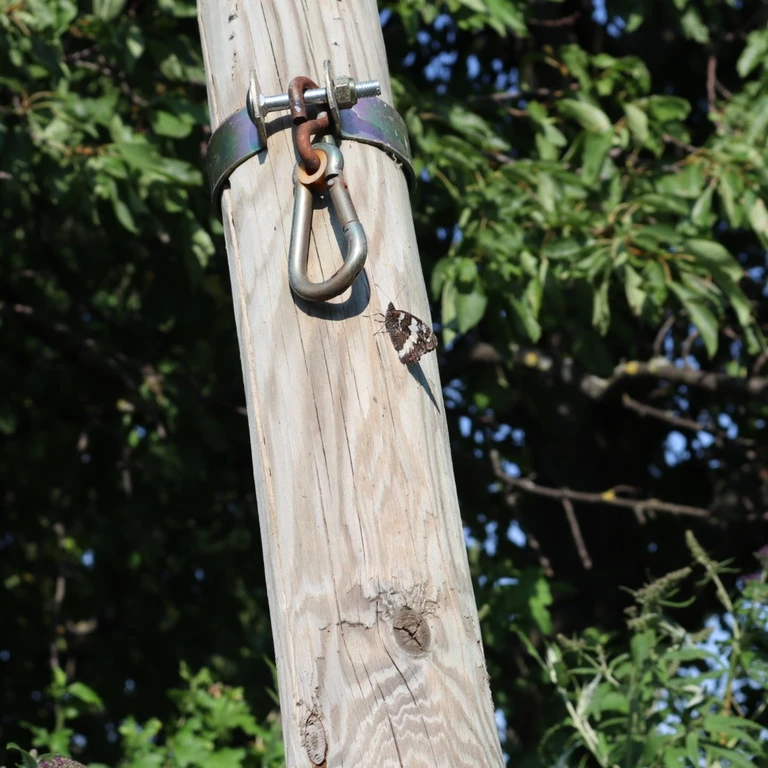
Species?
Brintesia circe
